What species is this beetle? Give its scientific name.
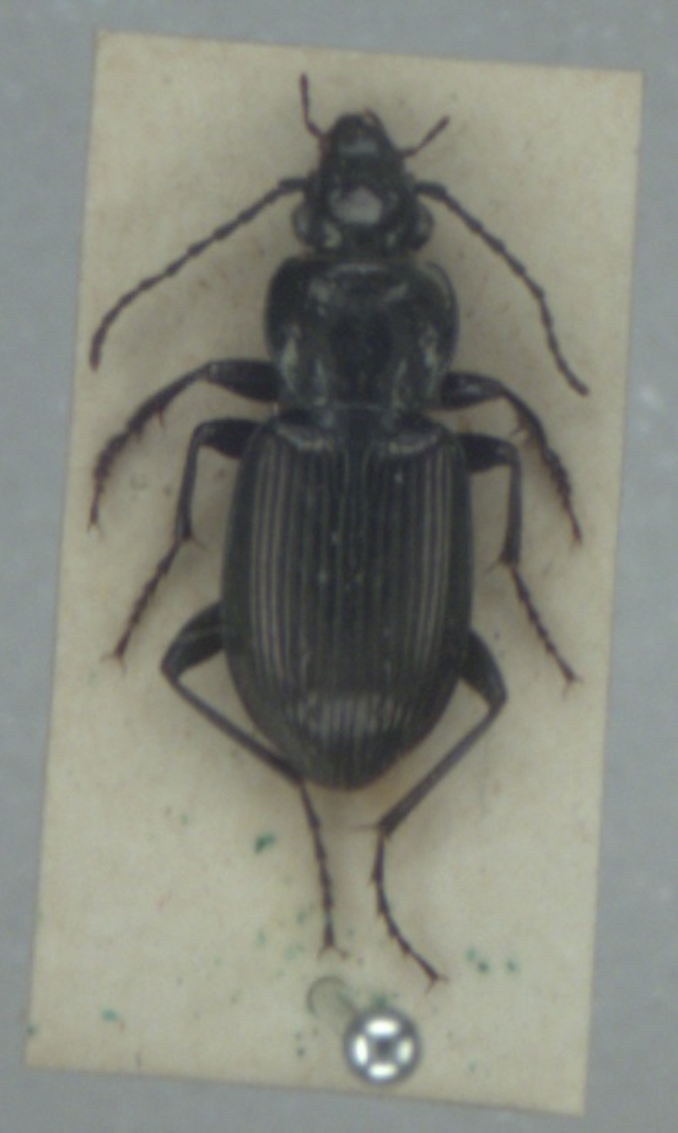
Pterostichus oblongopunctatus
